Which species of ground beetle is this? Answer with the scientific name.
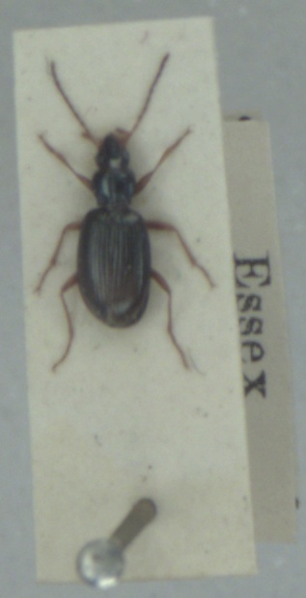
Bembidion stephensii
